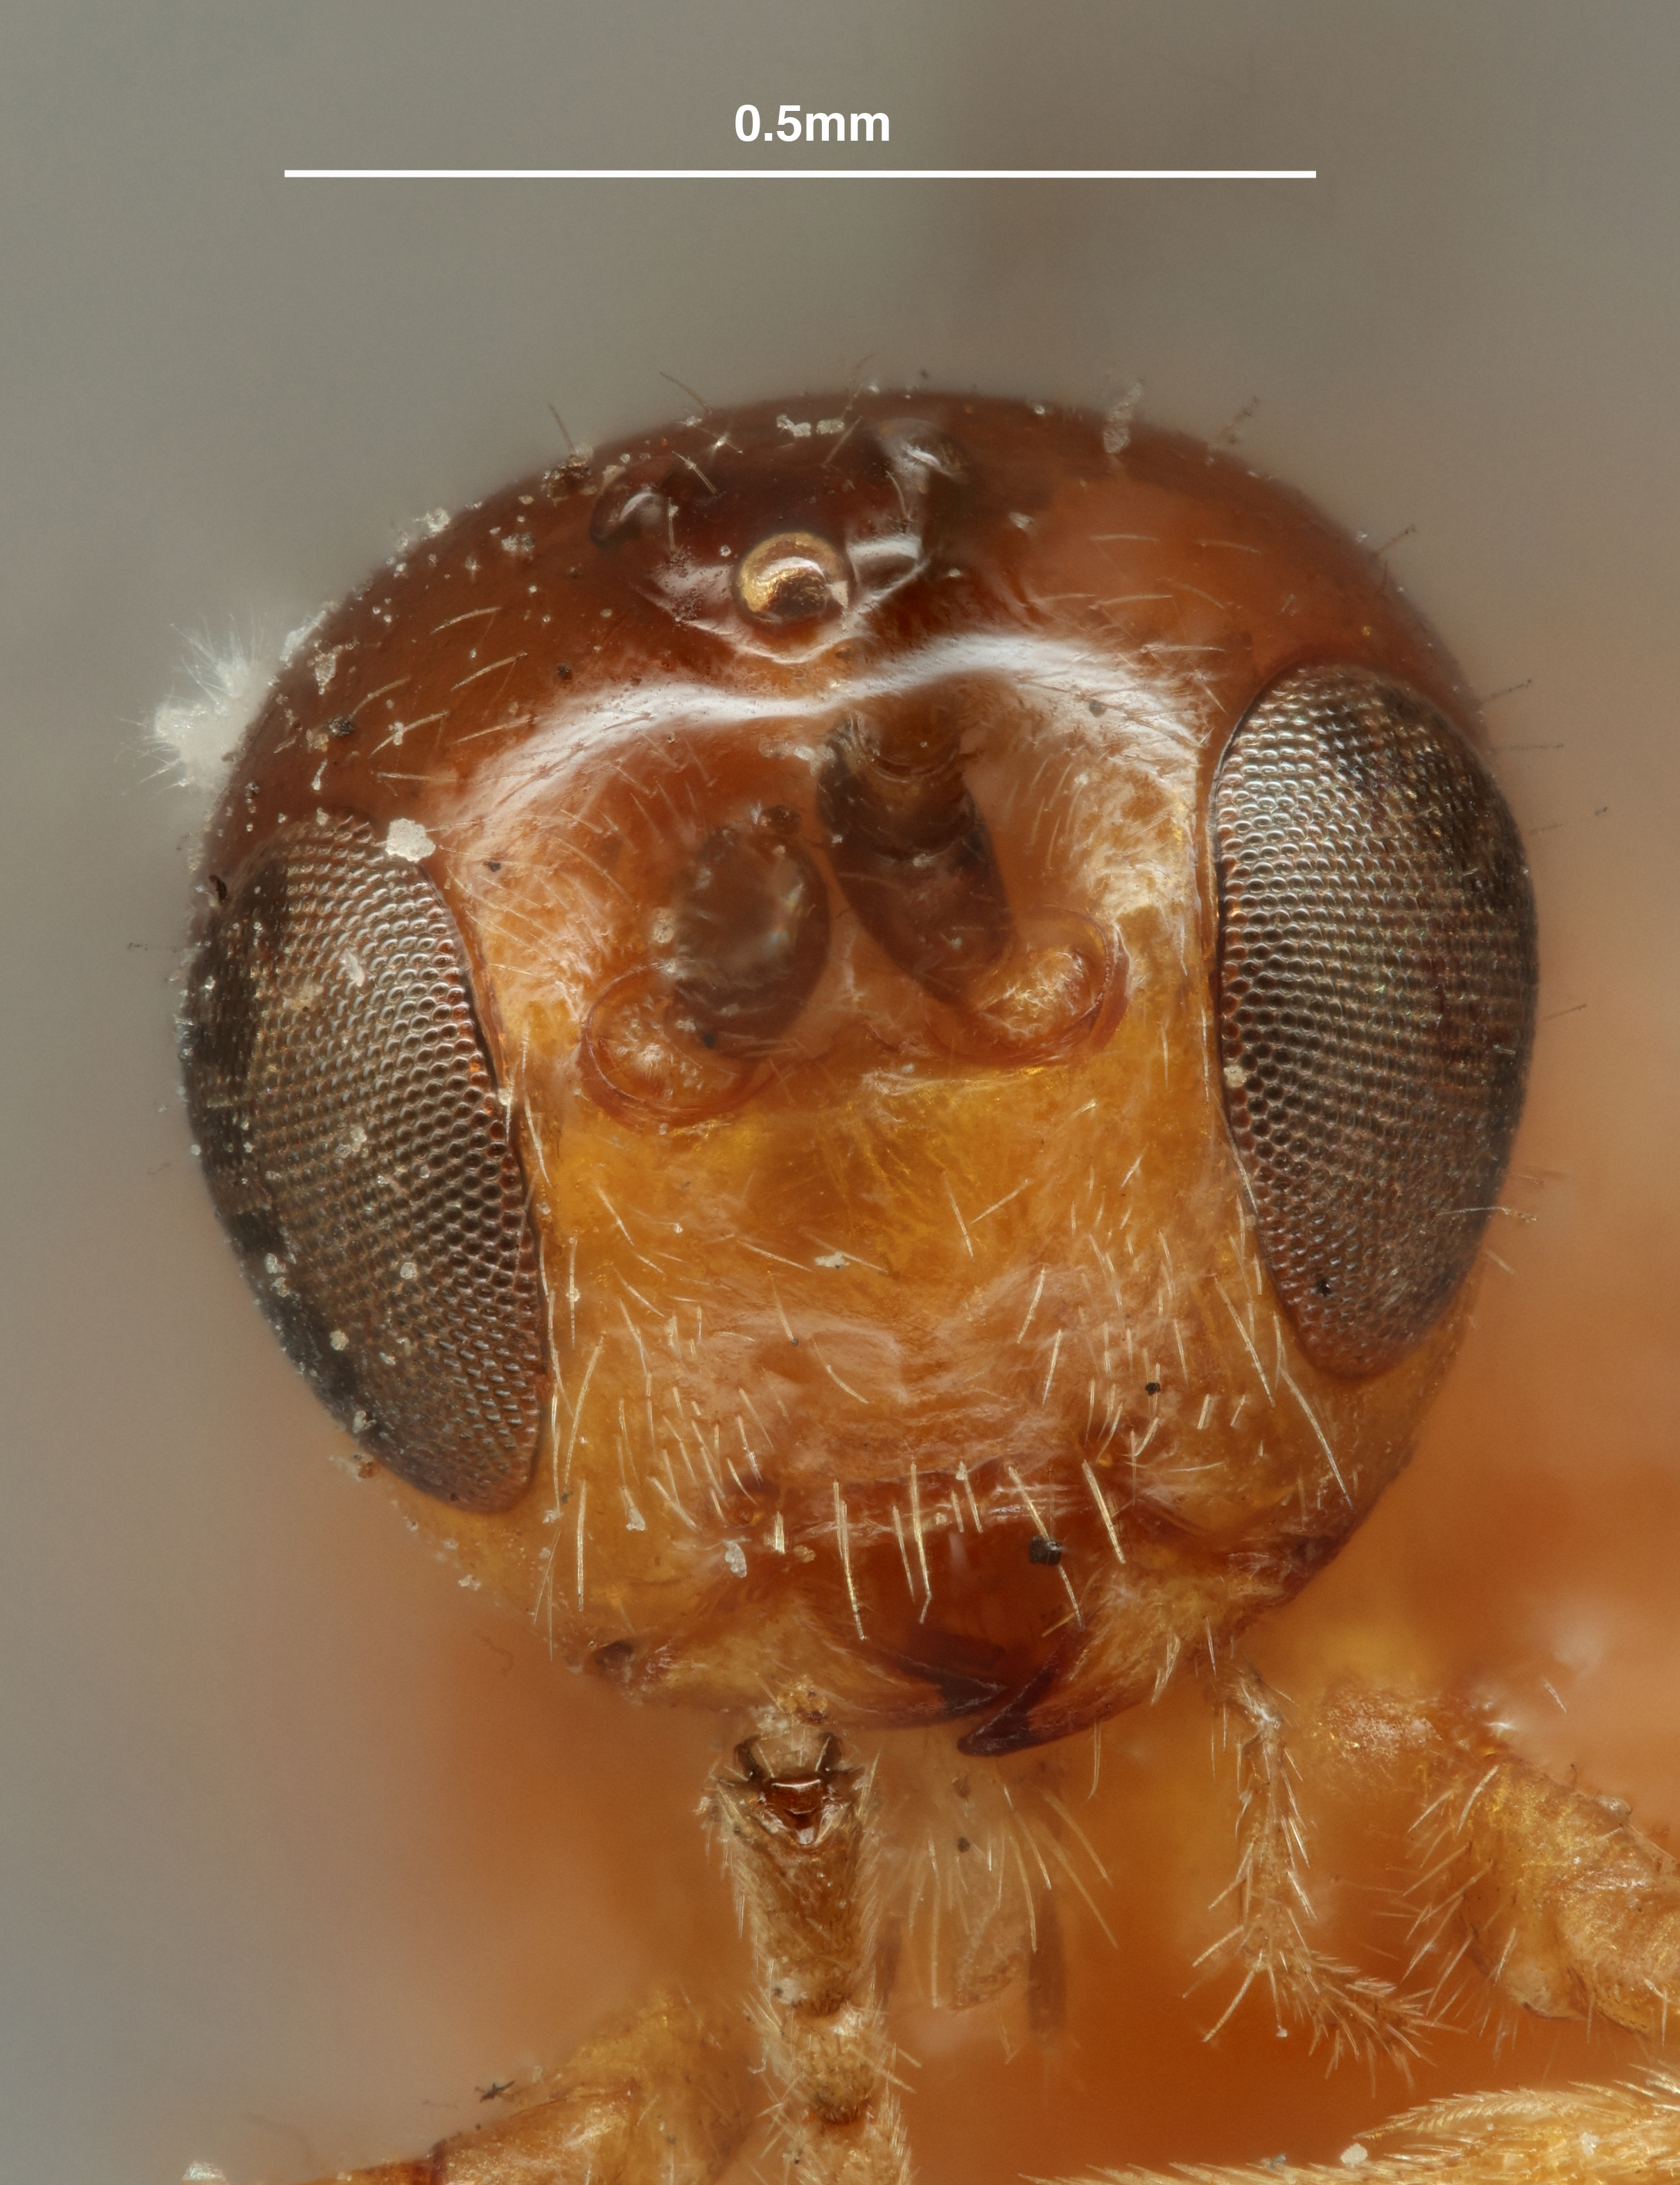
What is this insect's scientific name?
Microbracon rubbeckiae
